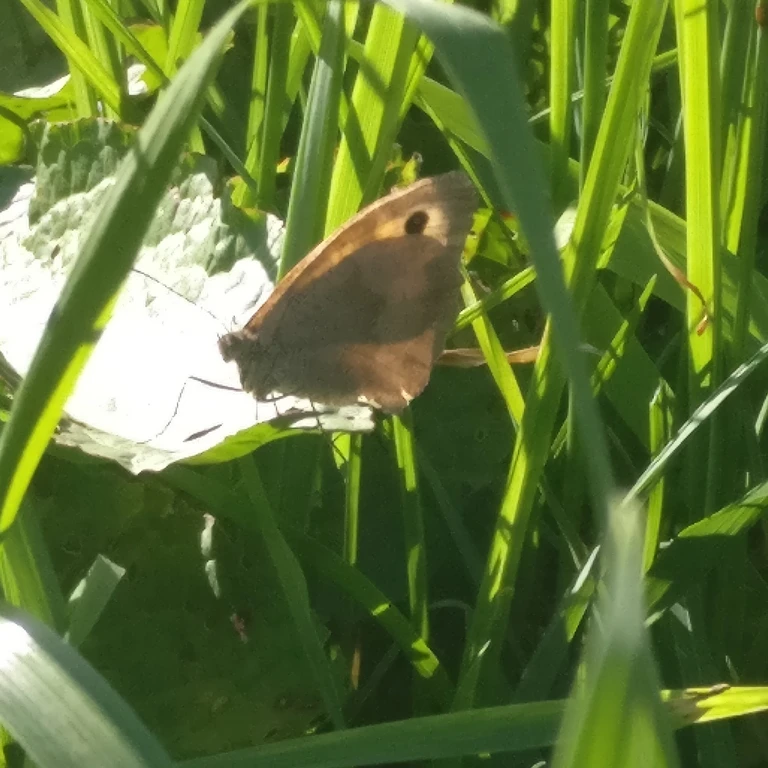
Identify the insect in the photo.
Maniola jurtina
